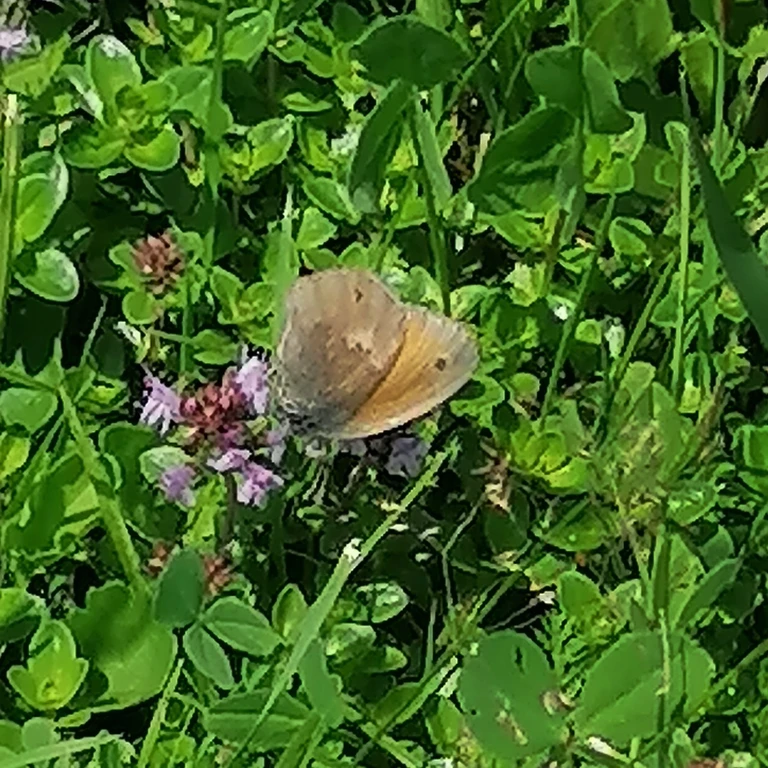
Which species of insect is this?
Coenonympha pamphilus
